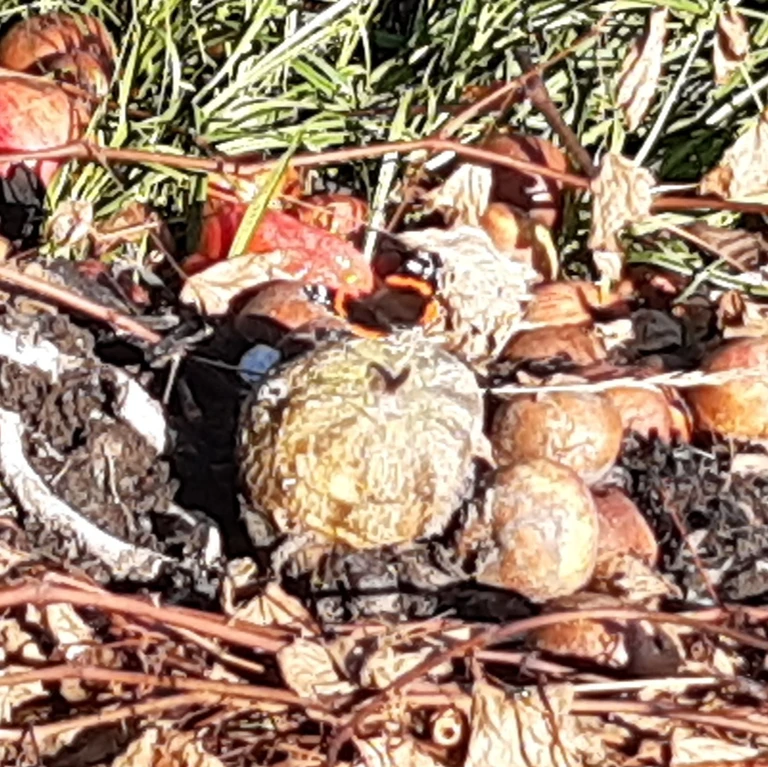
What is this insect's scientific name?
Vanessa atalanta
